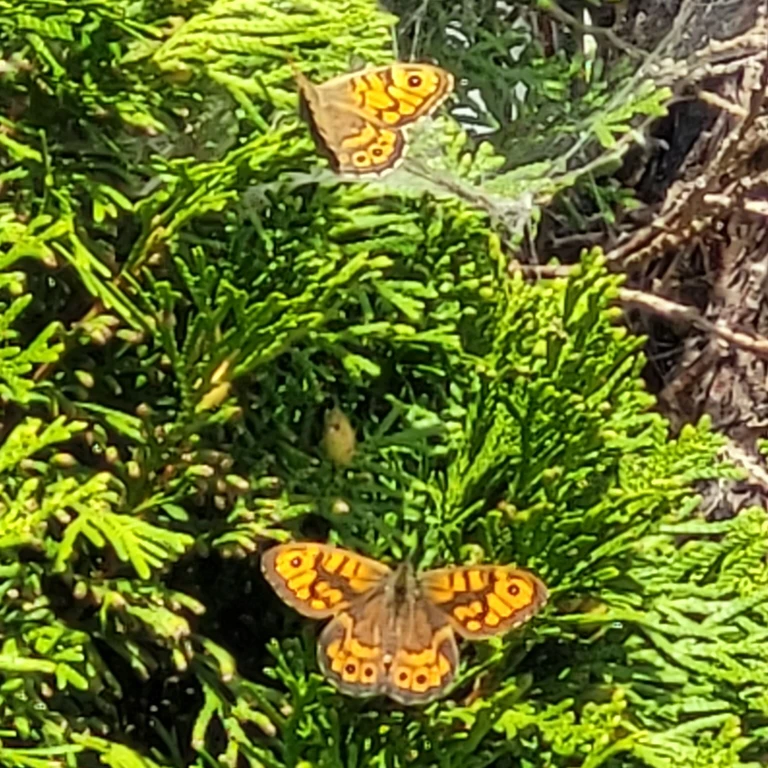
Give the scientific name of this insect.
Lasiommata megera (also Pararge megera)
